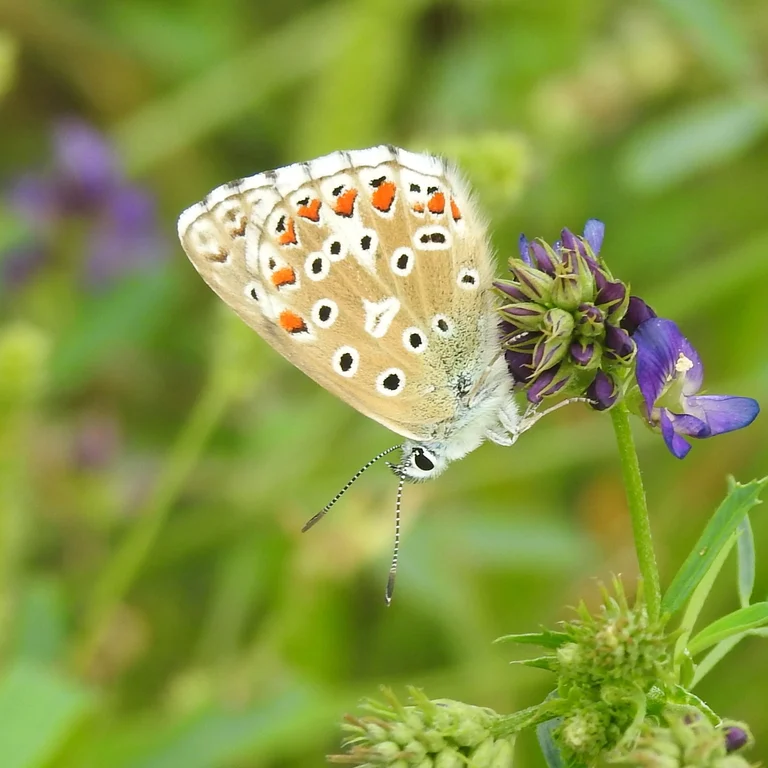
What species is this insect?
Lysandra bellargus
